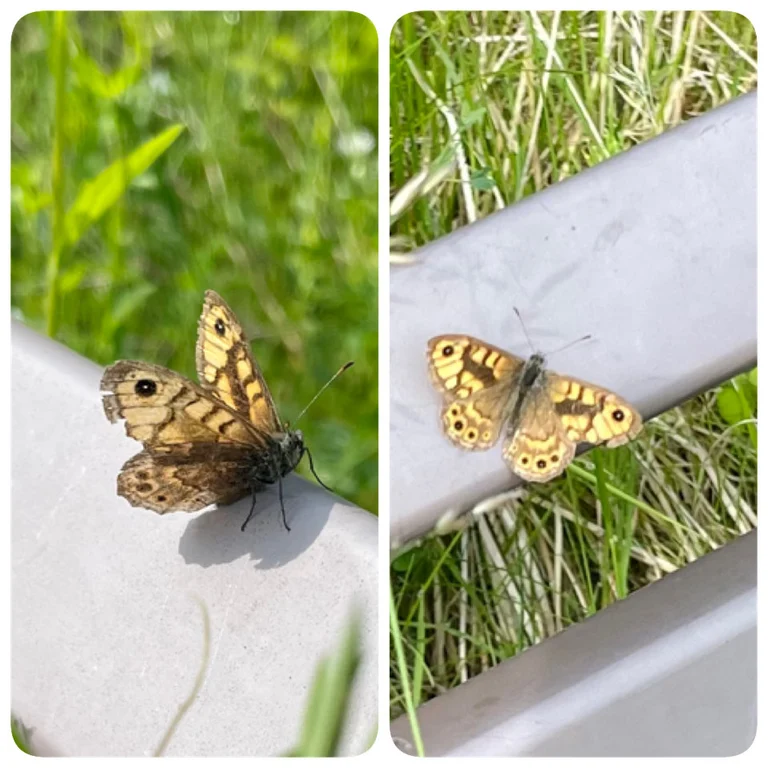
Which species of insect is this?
Lasiommata megera (also Pararge megera)
